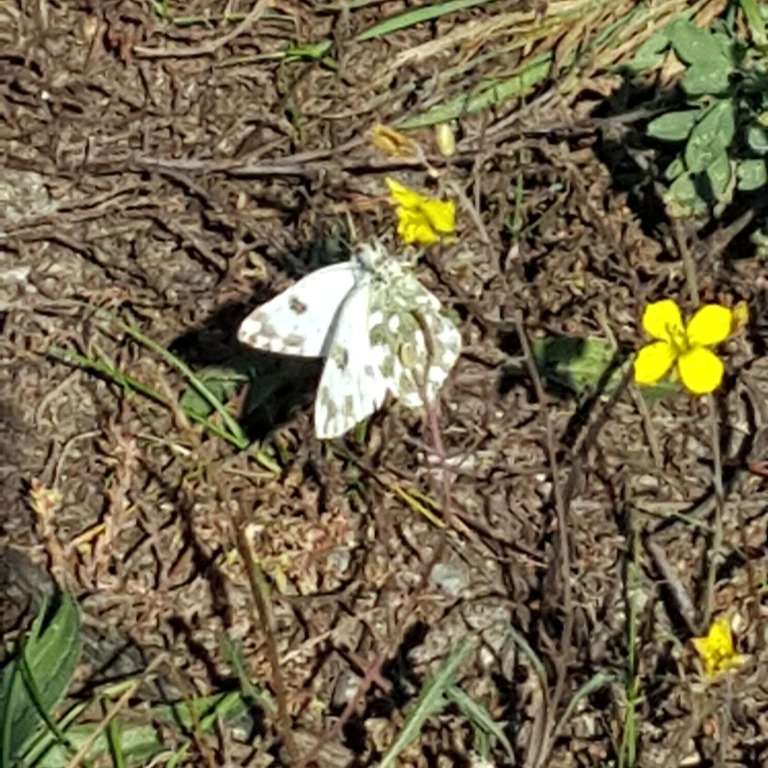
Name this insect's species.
Pontia edusa
